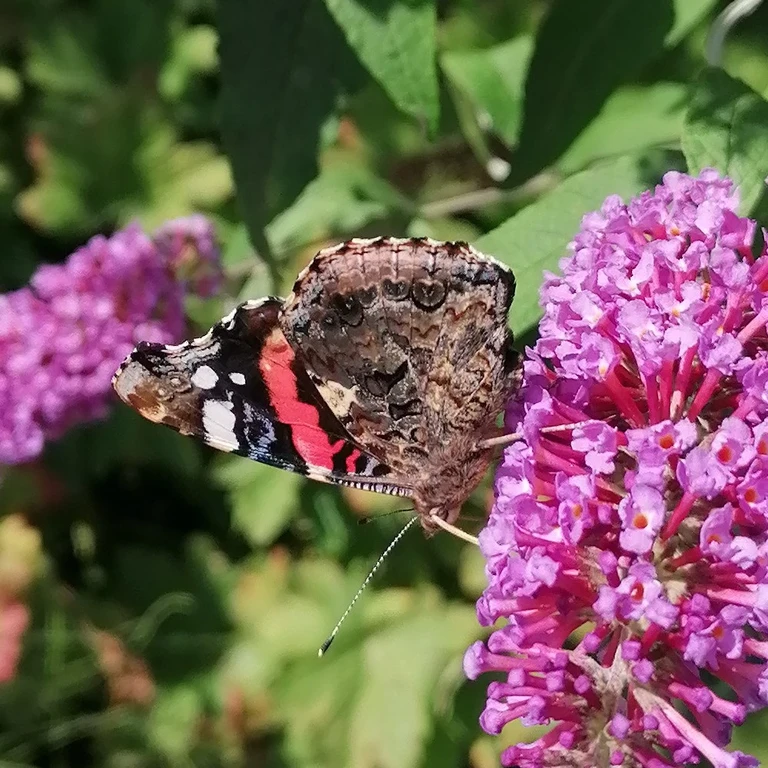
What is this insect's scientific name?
Vanessa atalanta
